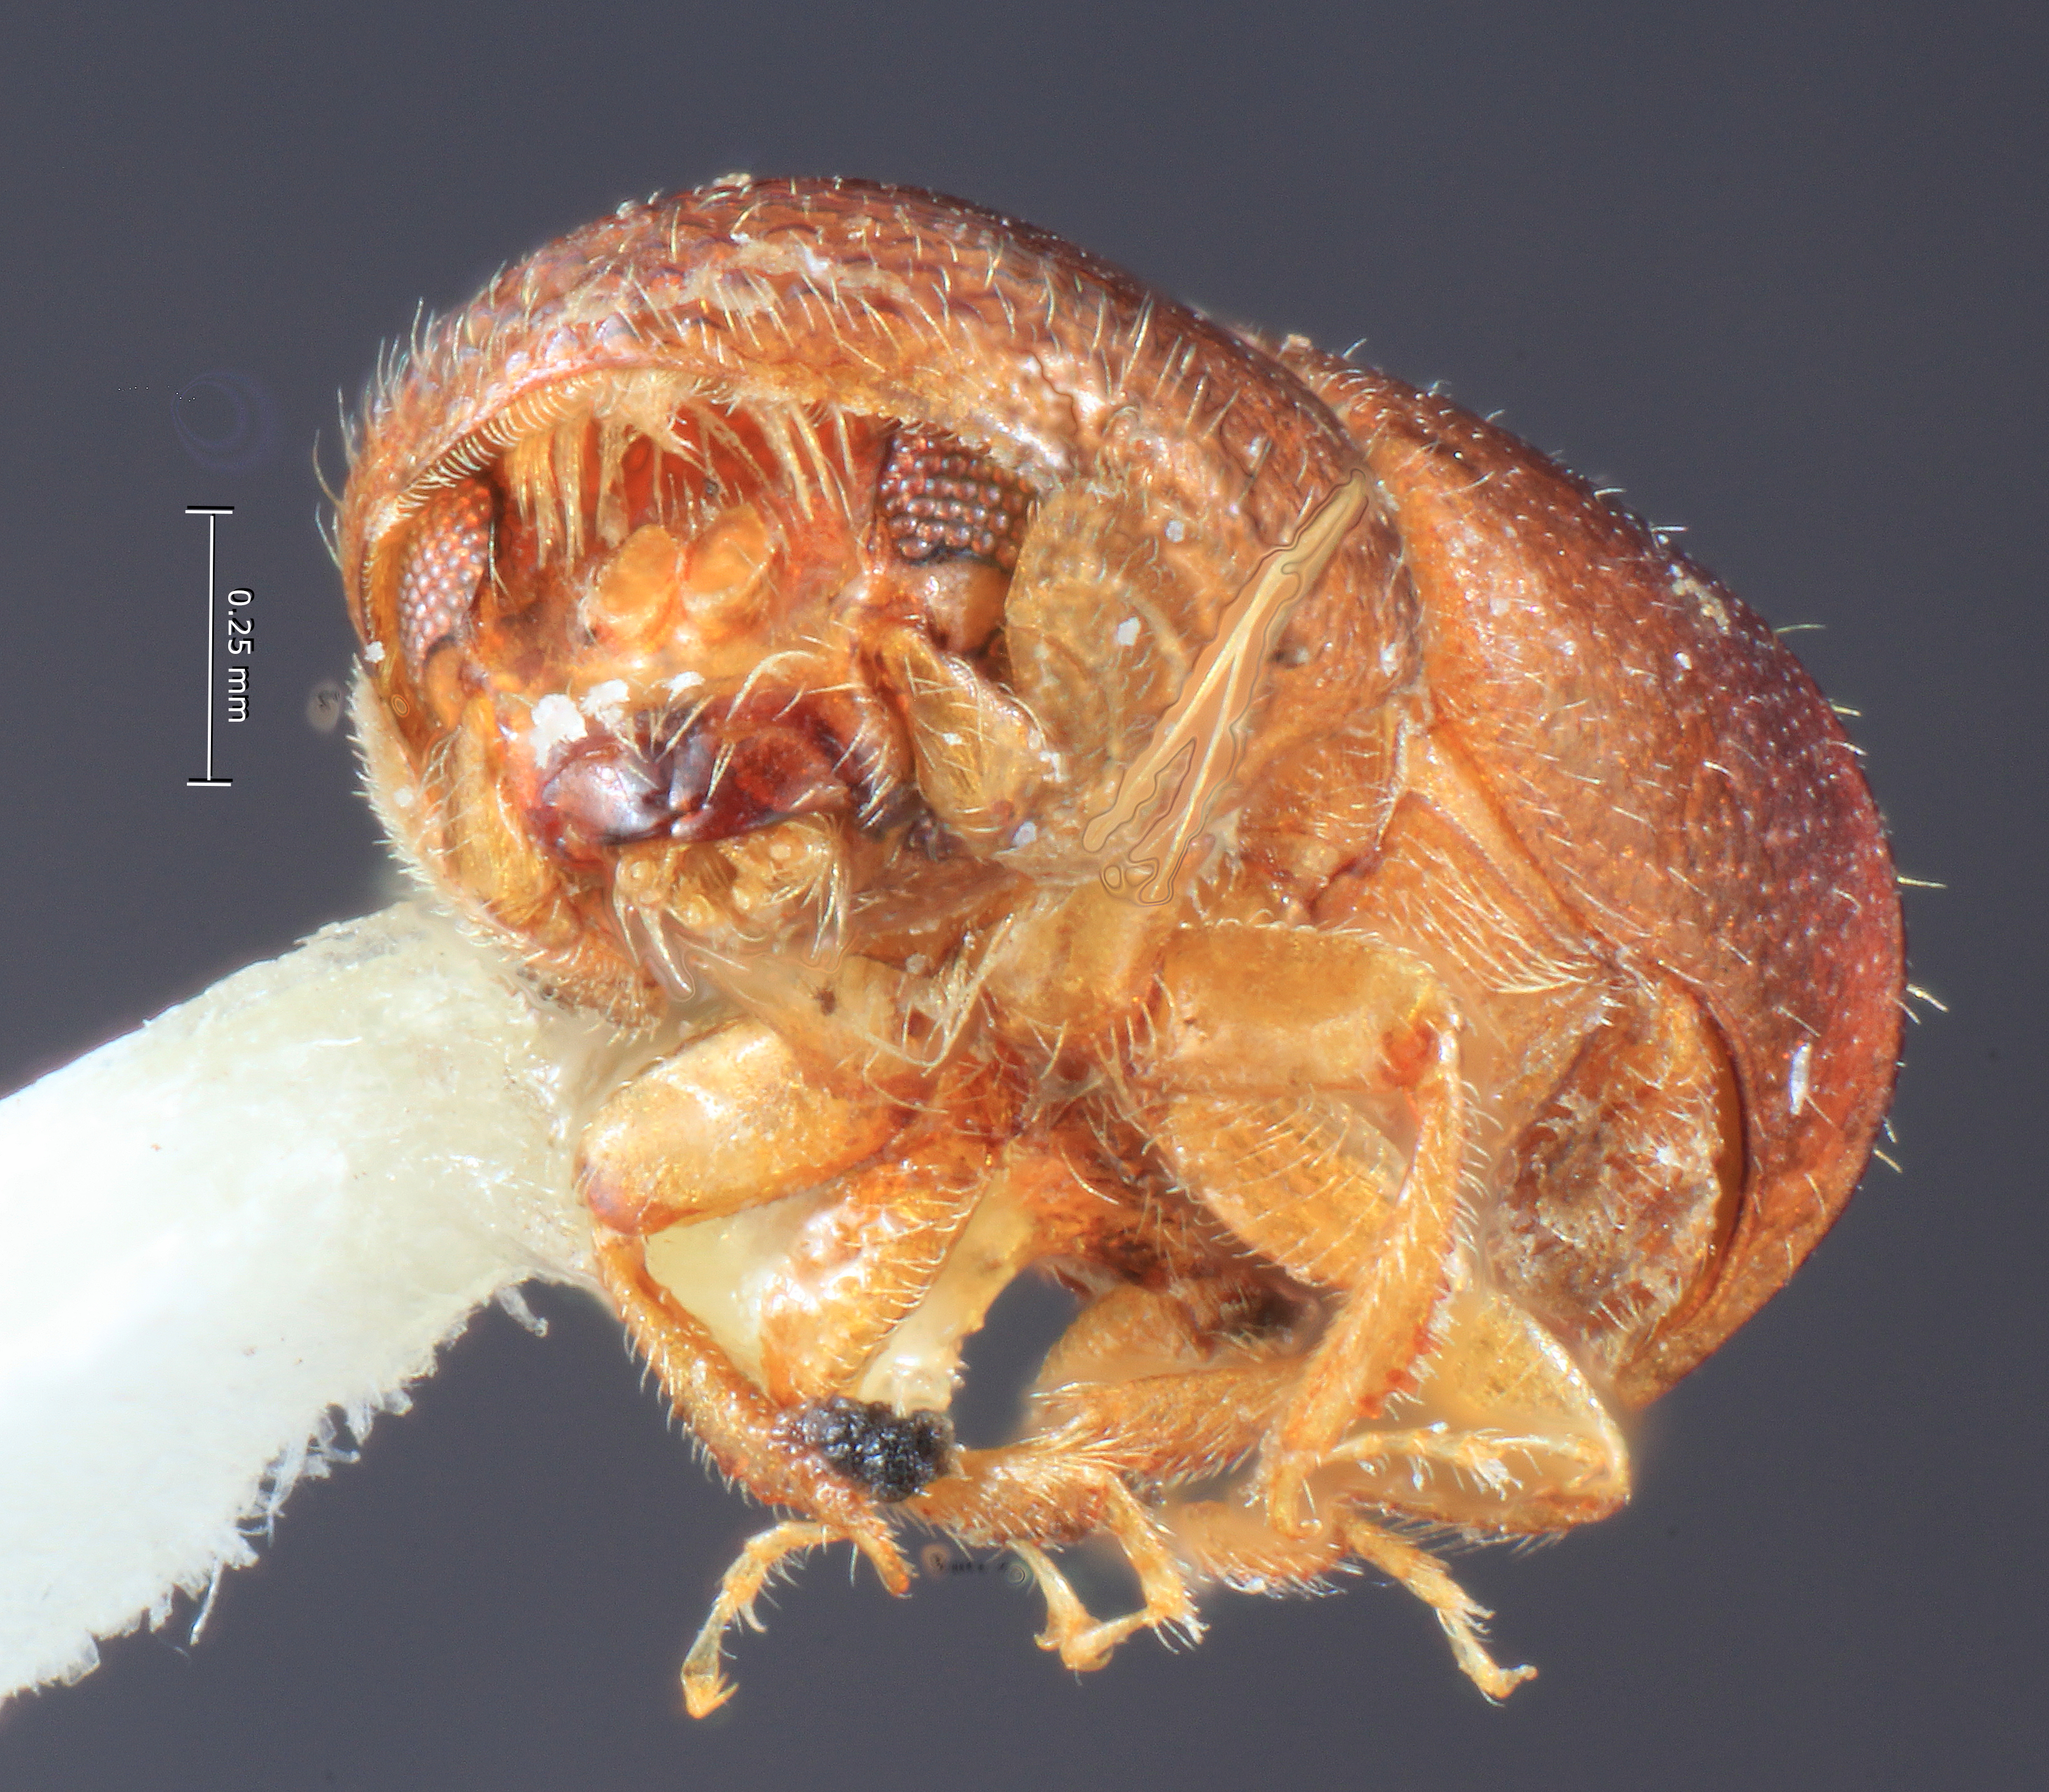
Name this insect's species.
Corthylus compressicornis
